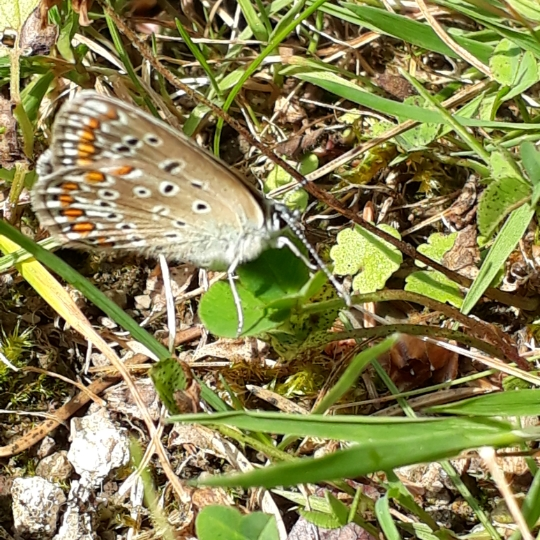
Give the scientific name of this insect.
Polyommatus icarus
